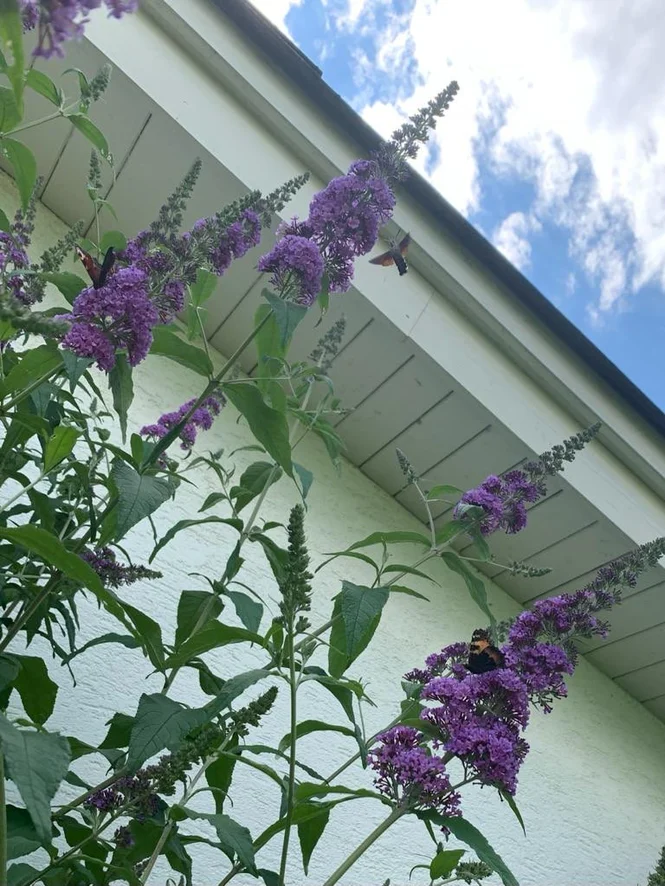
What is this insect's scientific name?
Aglais urticae
